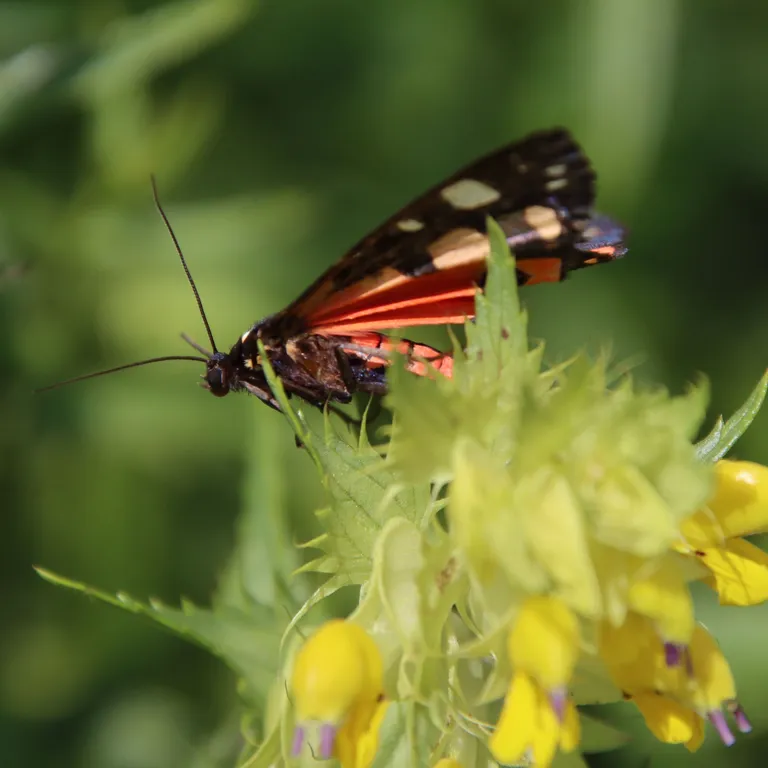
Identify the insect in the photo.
Callimorpha dominula
